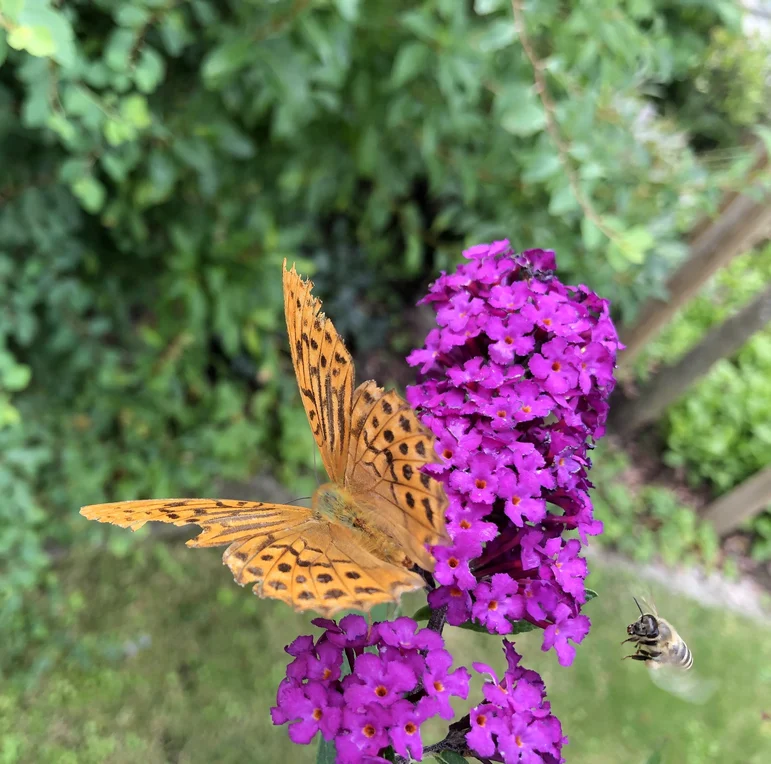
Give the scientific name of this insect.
Argynnis paphia
